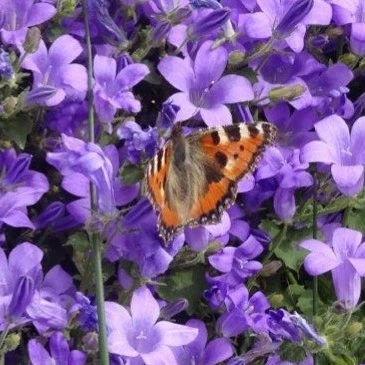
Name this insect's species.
Aglais urticae
